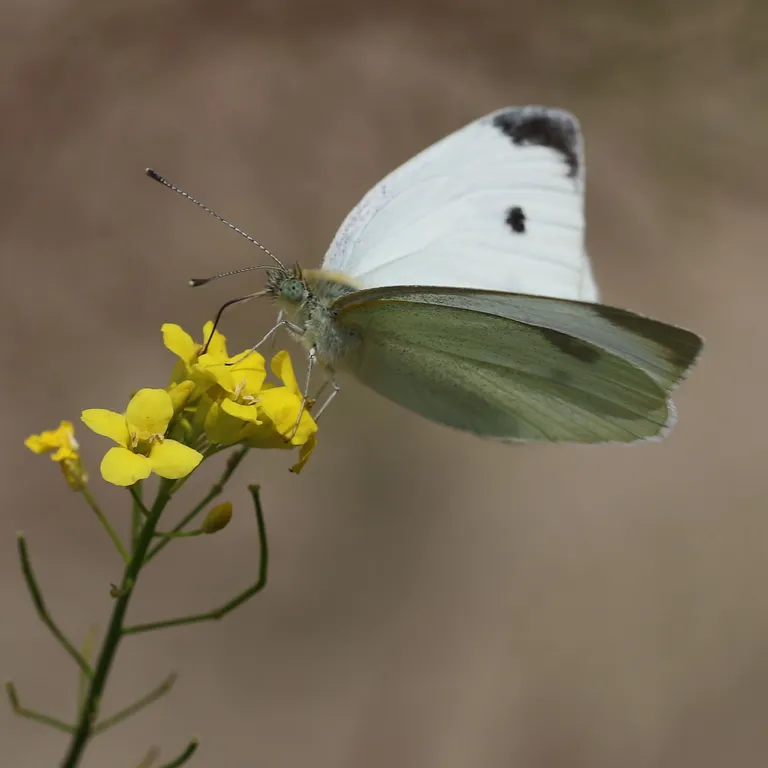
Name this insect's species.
Pieris rapae
